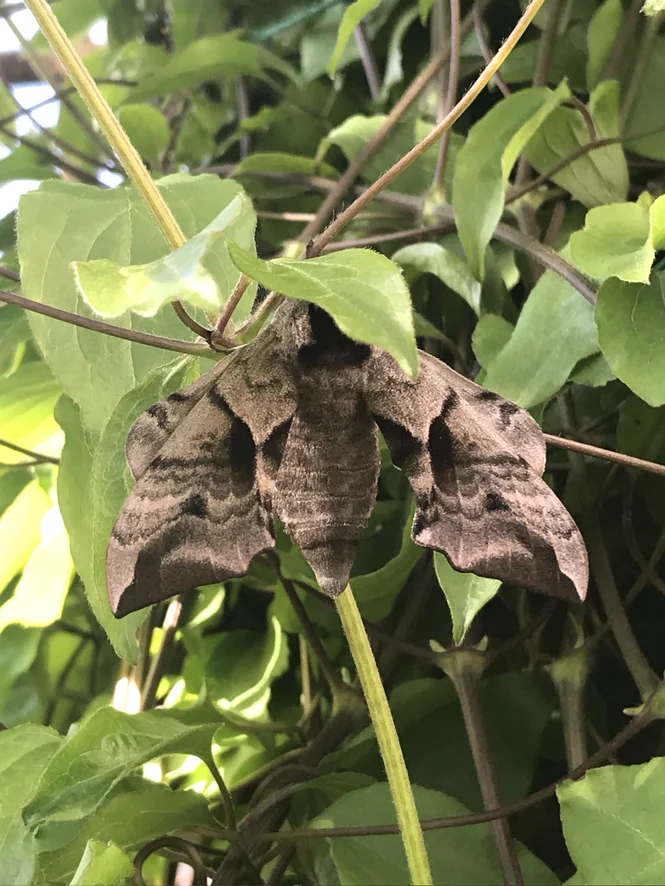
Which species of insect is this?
Smerinthus ocellata
